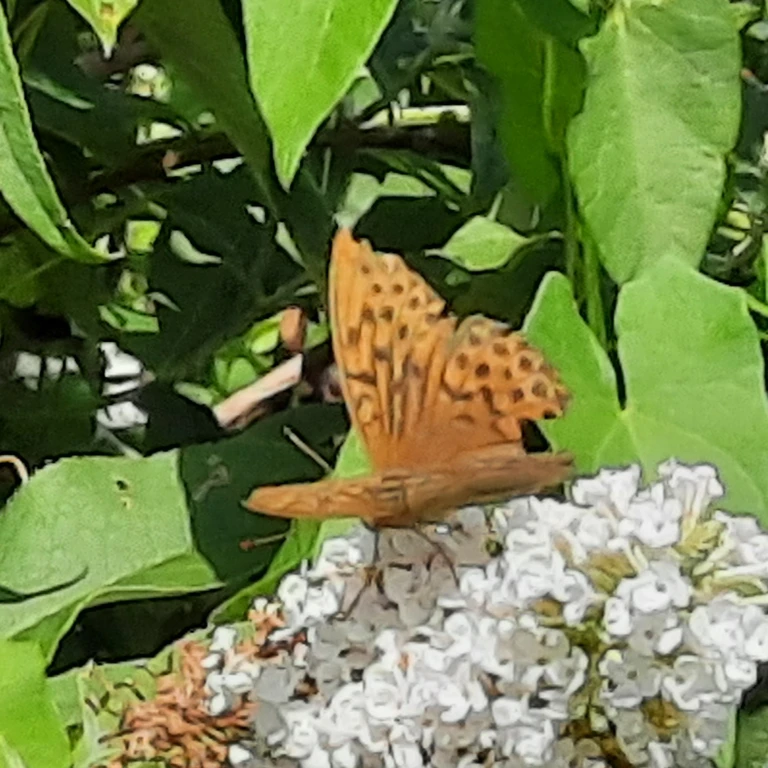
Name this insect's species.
Argynnis paphia
